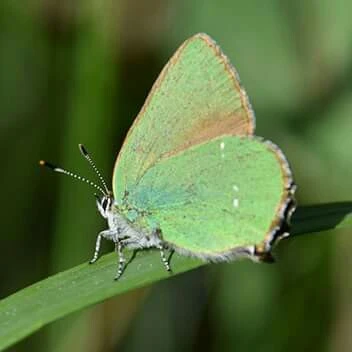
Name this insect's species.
Callophrys rubi
